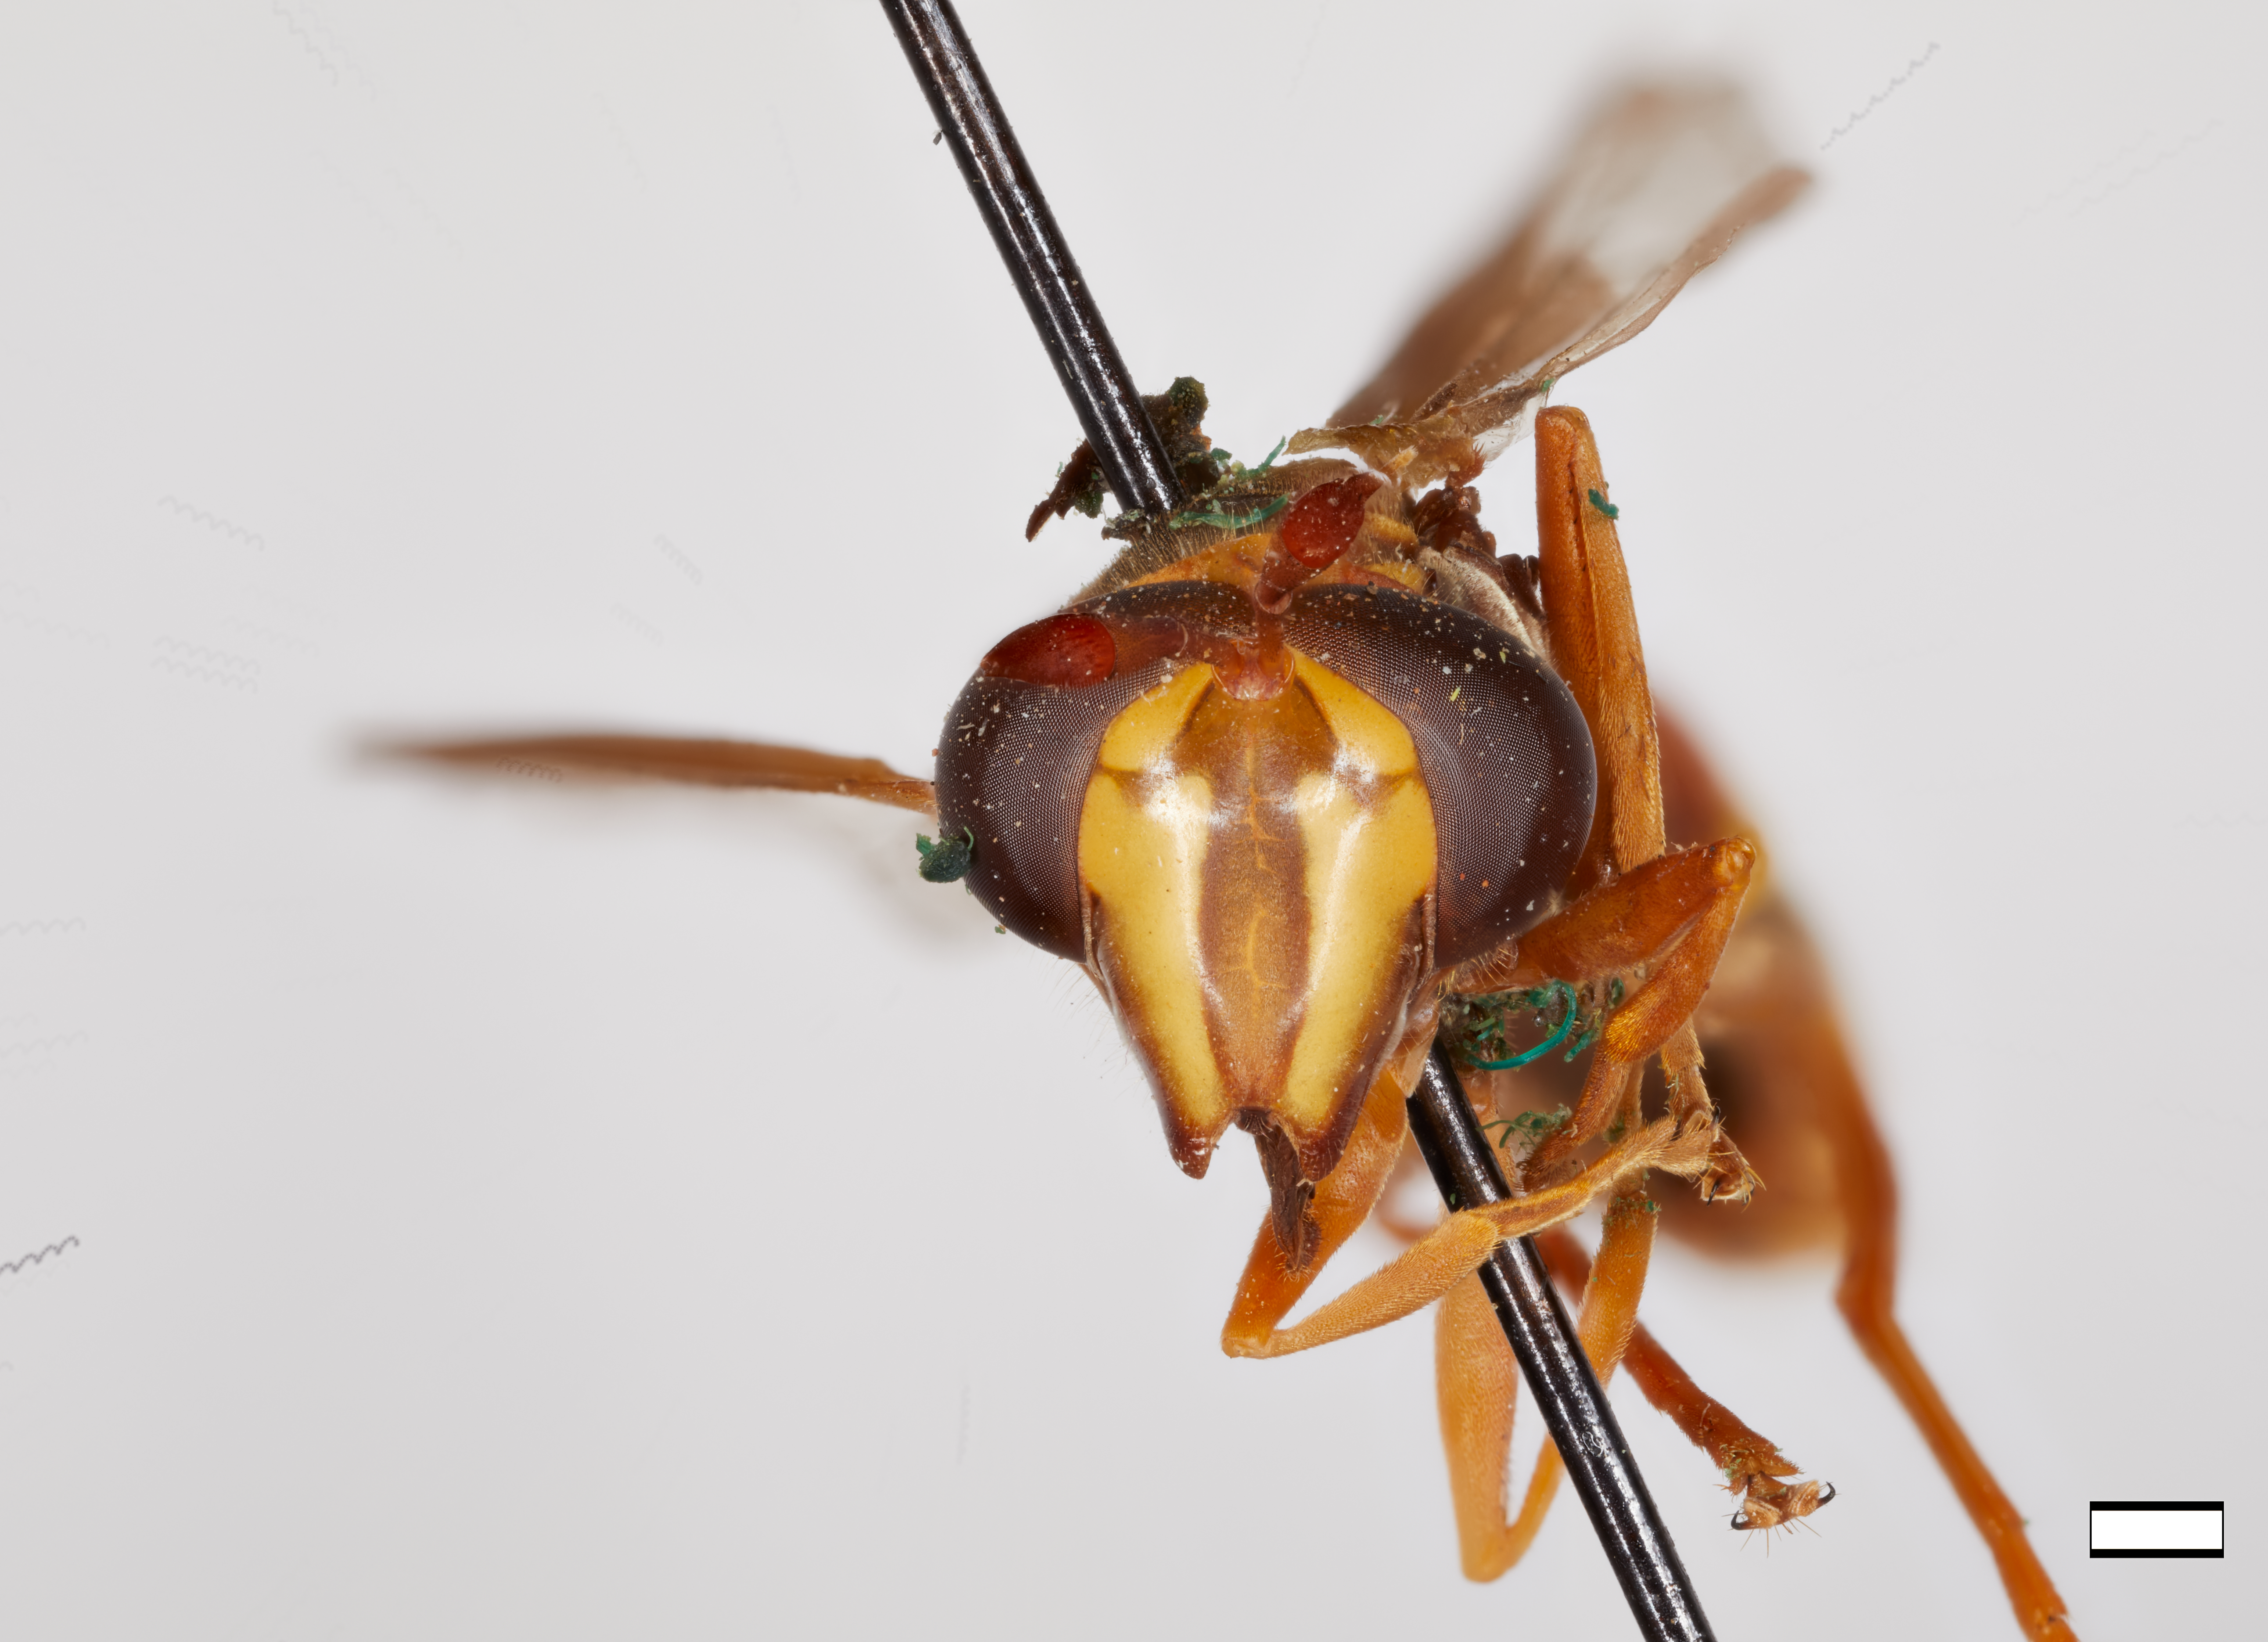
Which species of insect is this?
Ceria loewii
